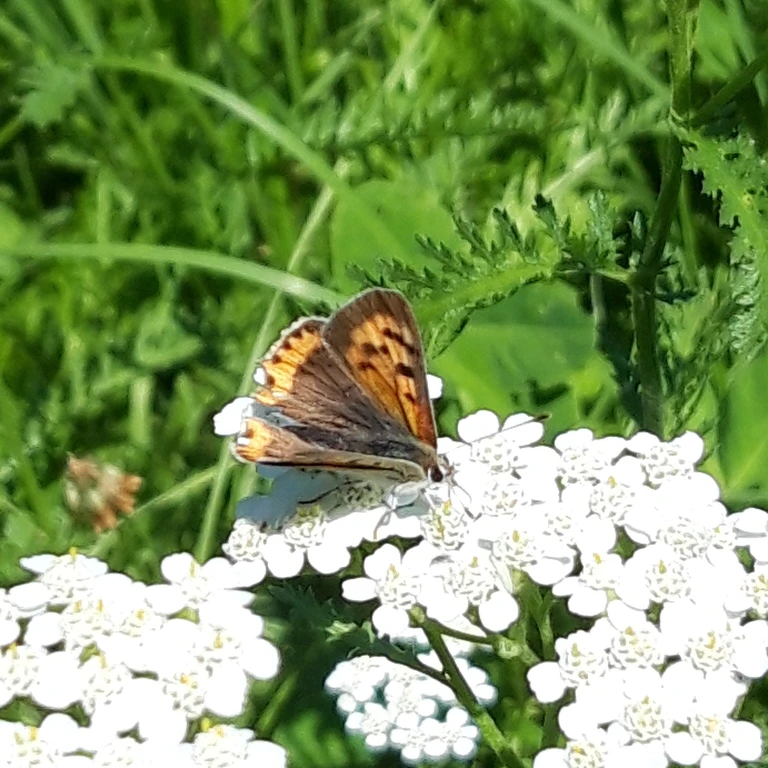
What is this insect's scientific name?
Lycaena phlaeas
